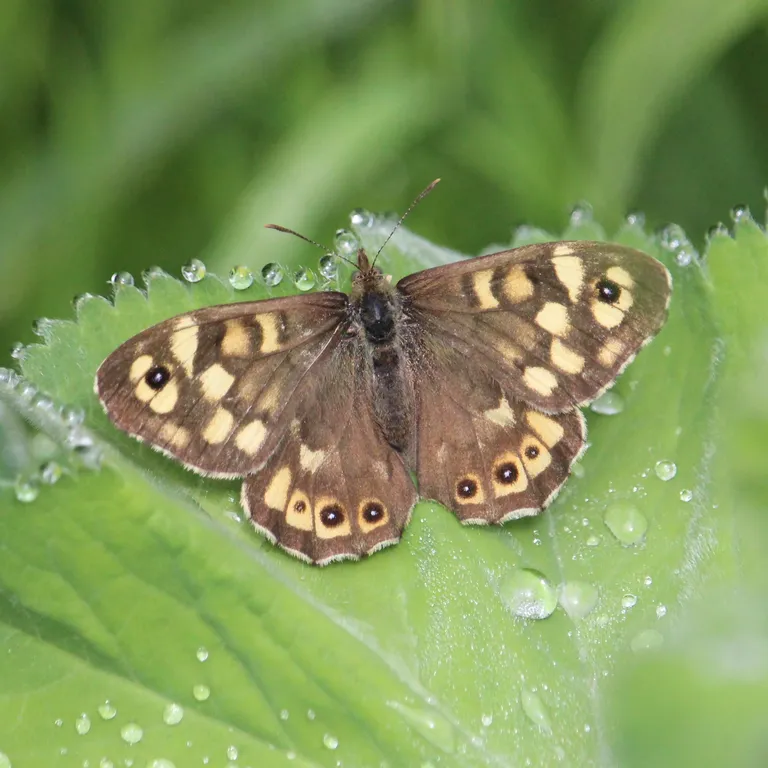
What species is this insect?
Pararge aegeria
